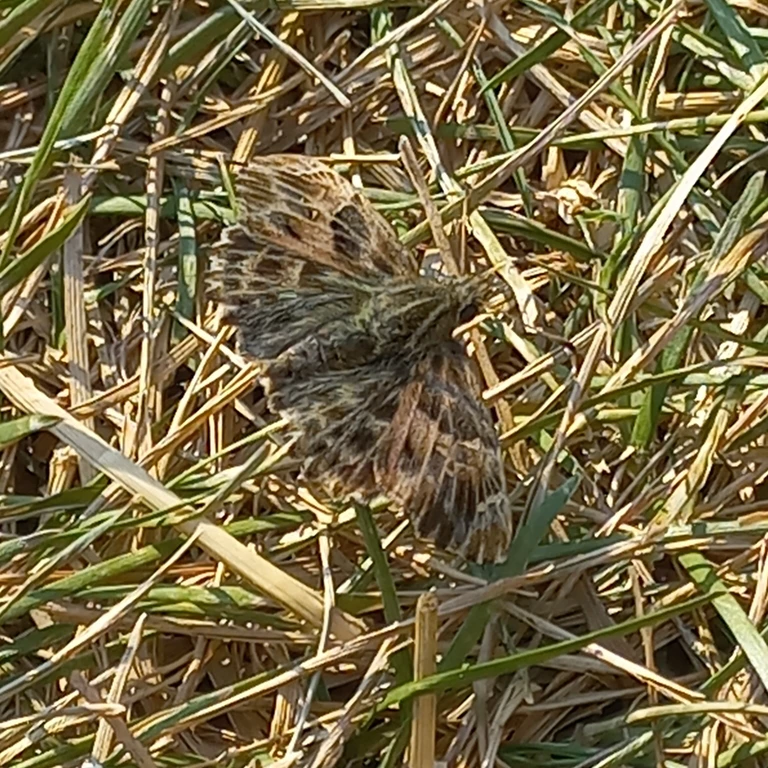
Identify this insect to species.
Carcharodus alceae
